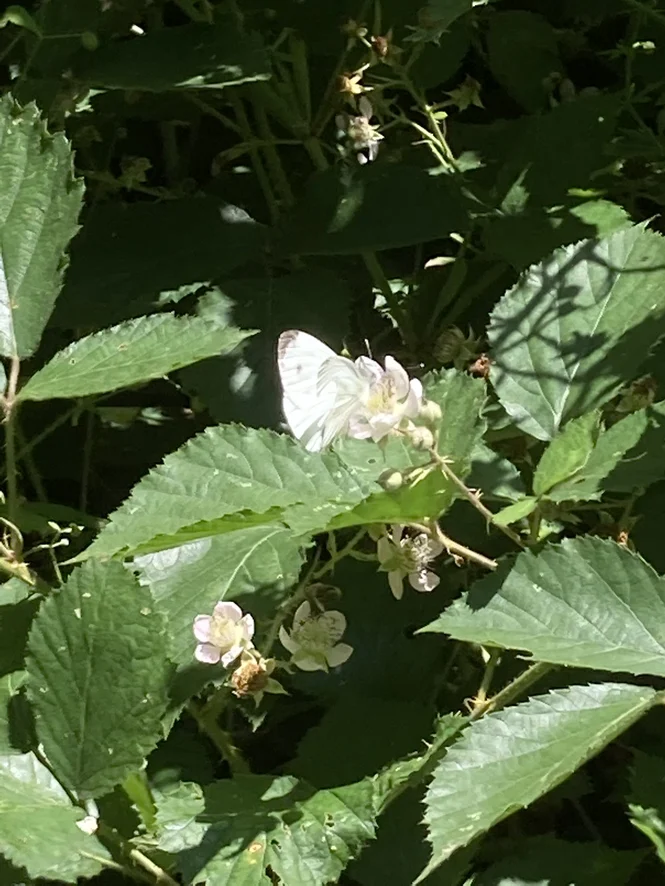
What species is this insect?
Pieris napi
